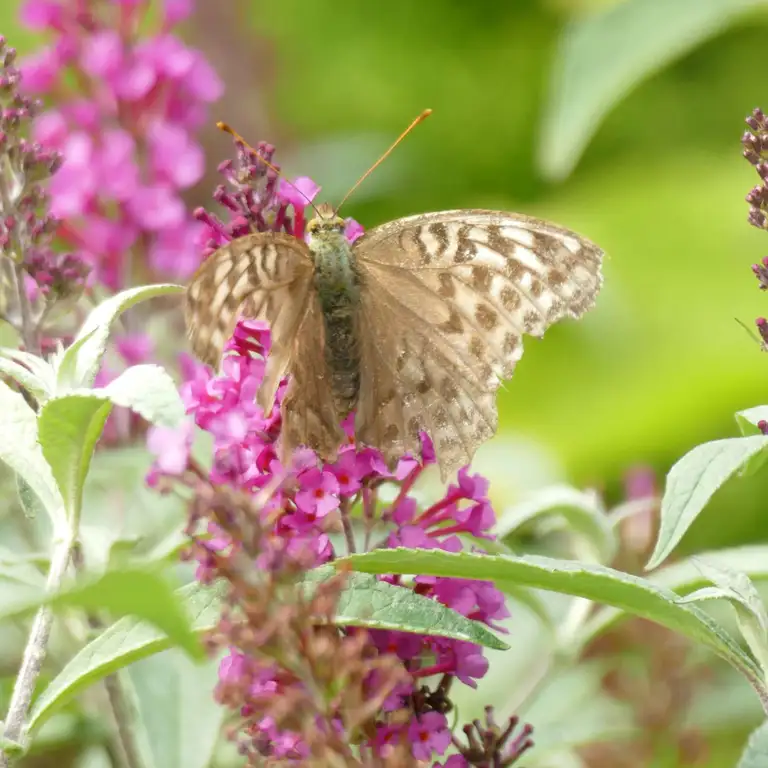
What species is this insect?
Argynnis paphia
